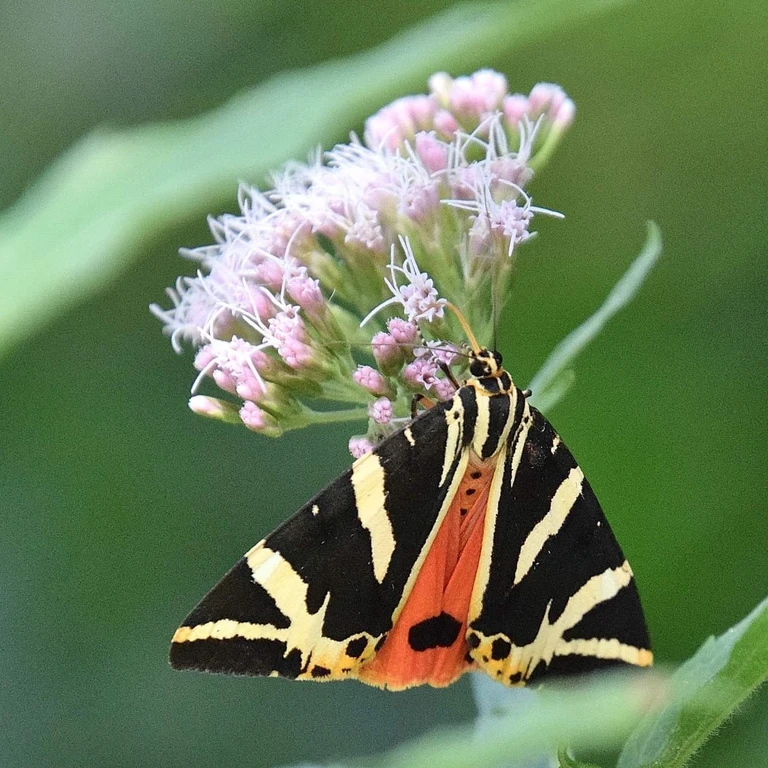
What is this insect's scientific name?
Euplagia quadripunctaria
